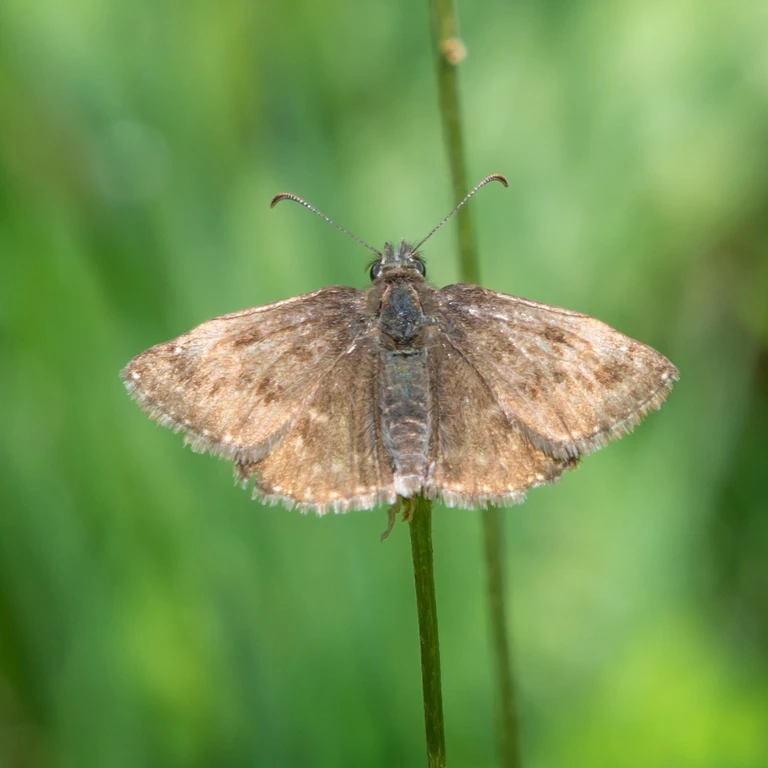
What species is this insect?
Erynnis tages
